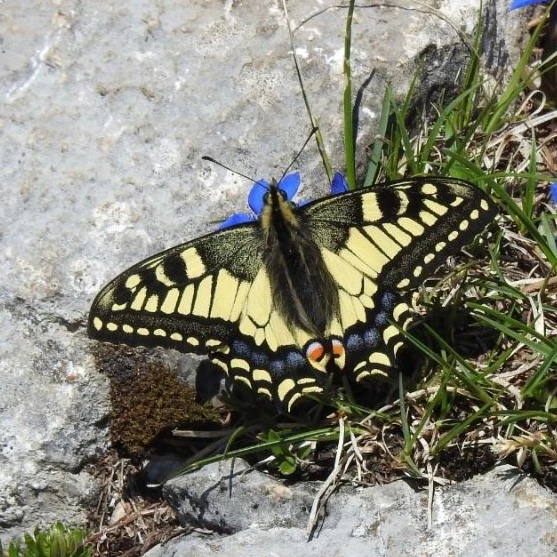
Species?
Papilio machaon
